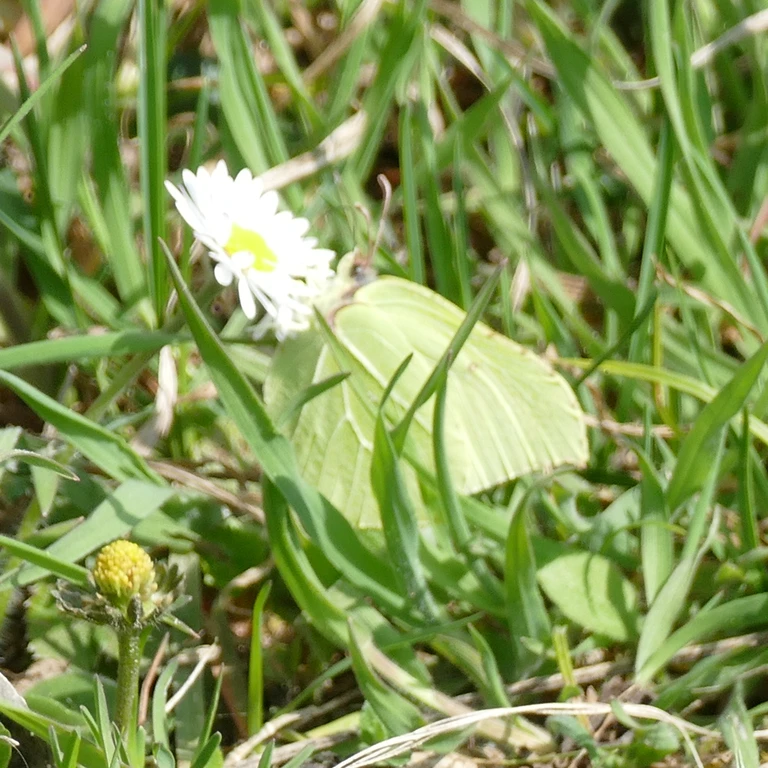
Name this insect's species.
Gonepteryx rhamni
